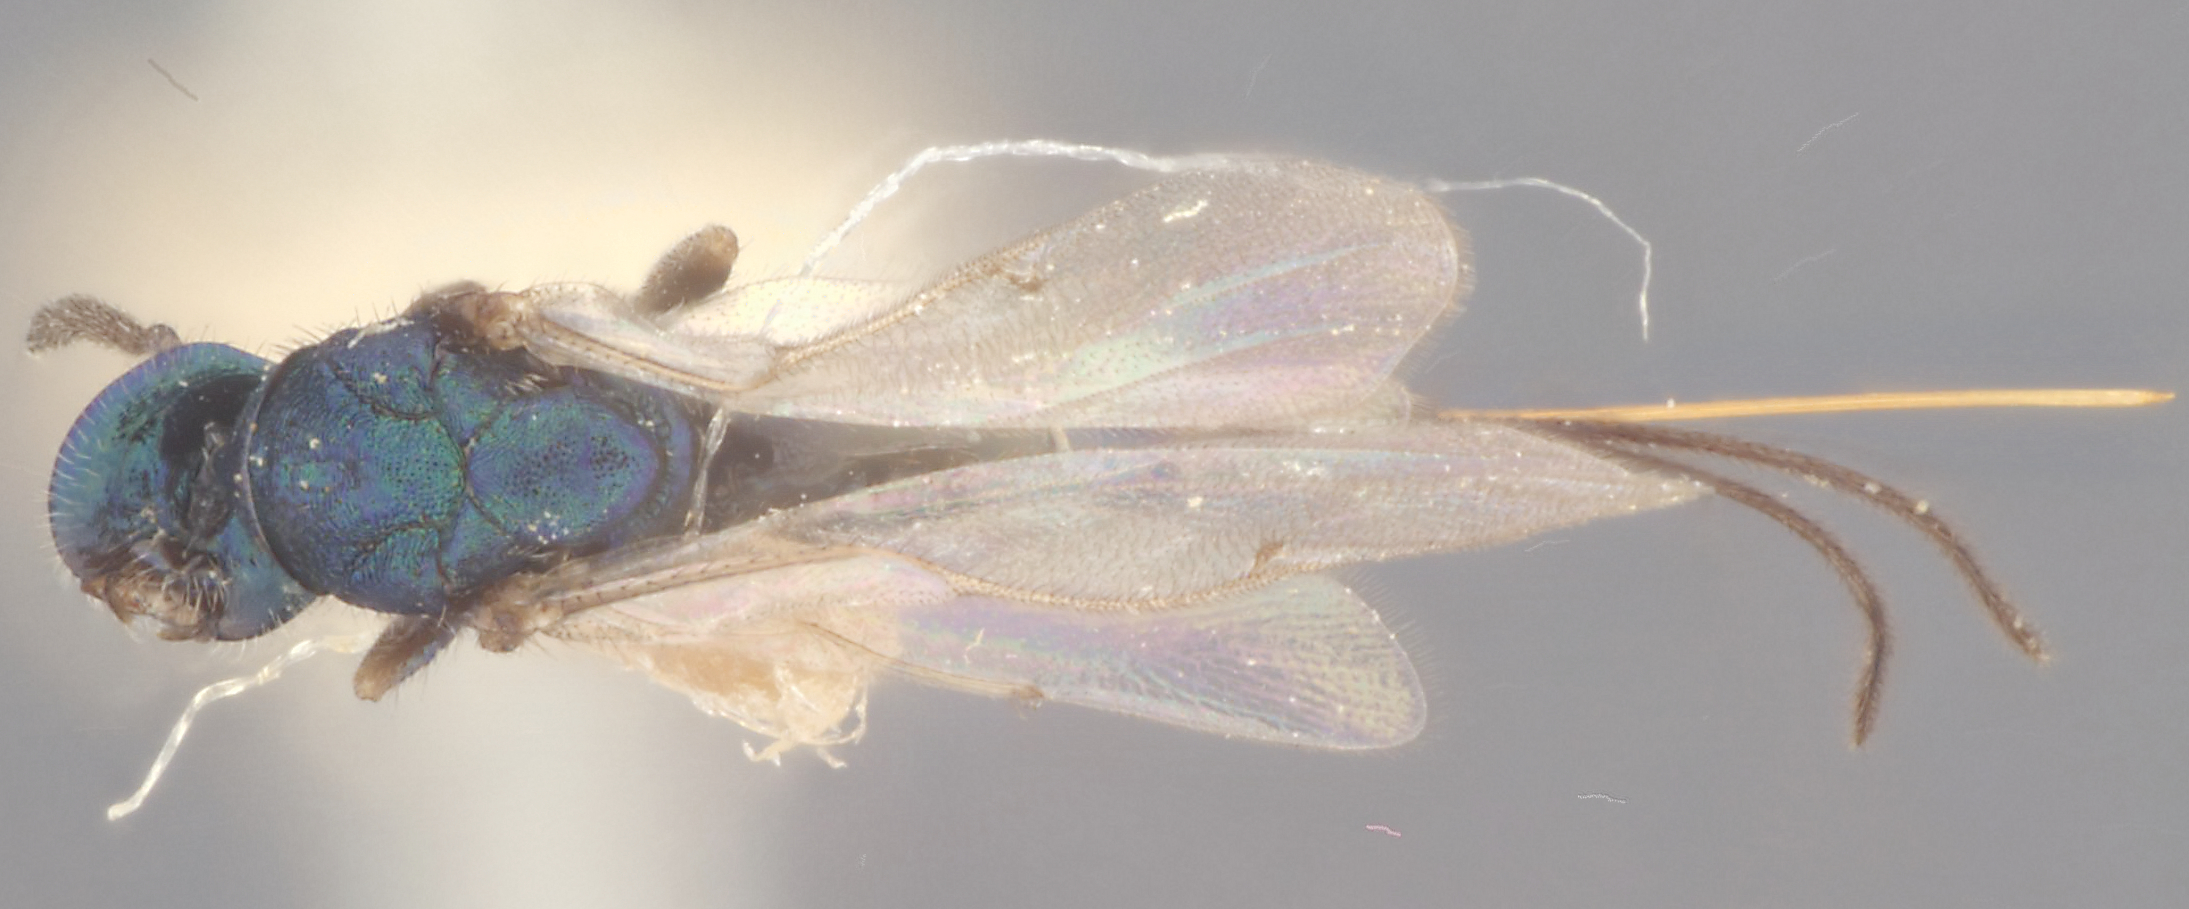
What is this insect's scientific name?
Torymus hobbsi
